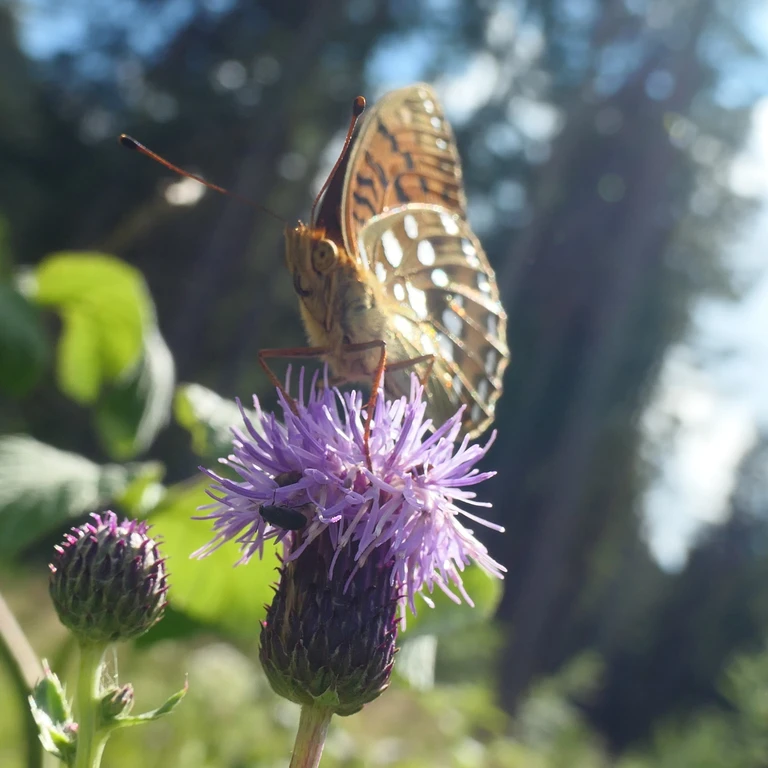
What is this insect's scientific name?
Speyeria aglaja
